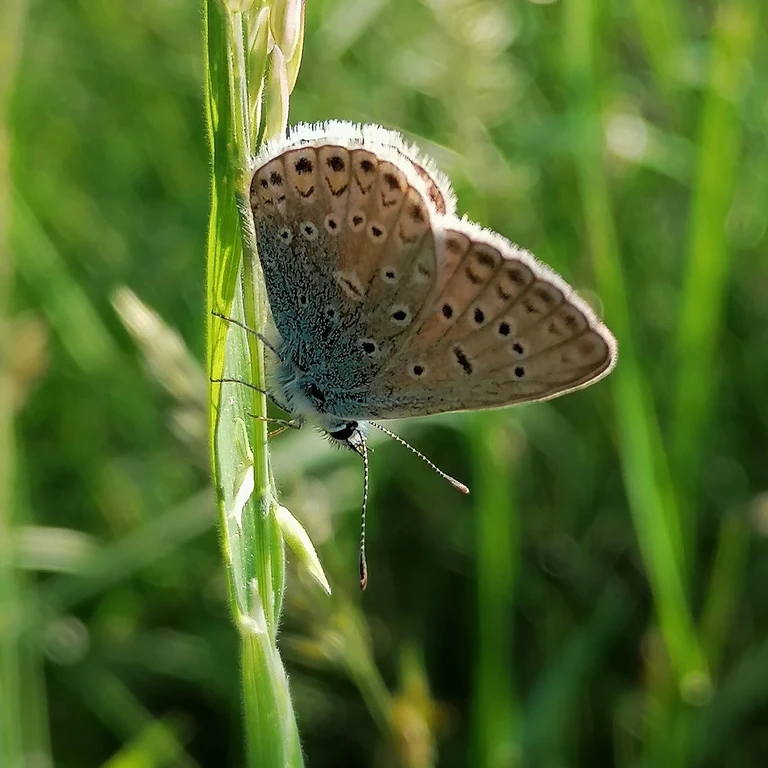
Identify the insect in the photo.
Polyommatus icarus
